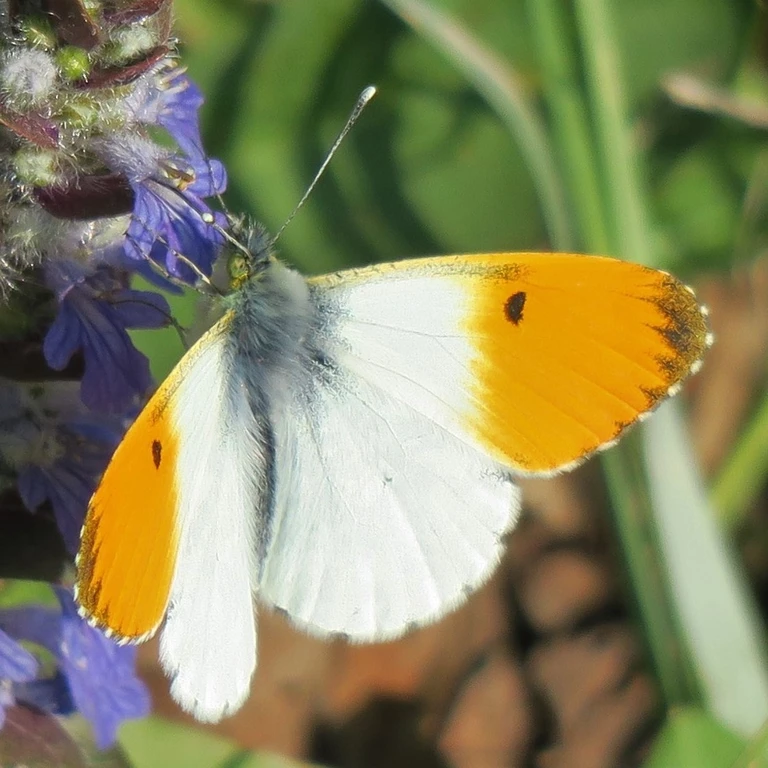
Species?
Anthocharis cardamines
